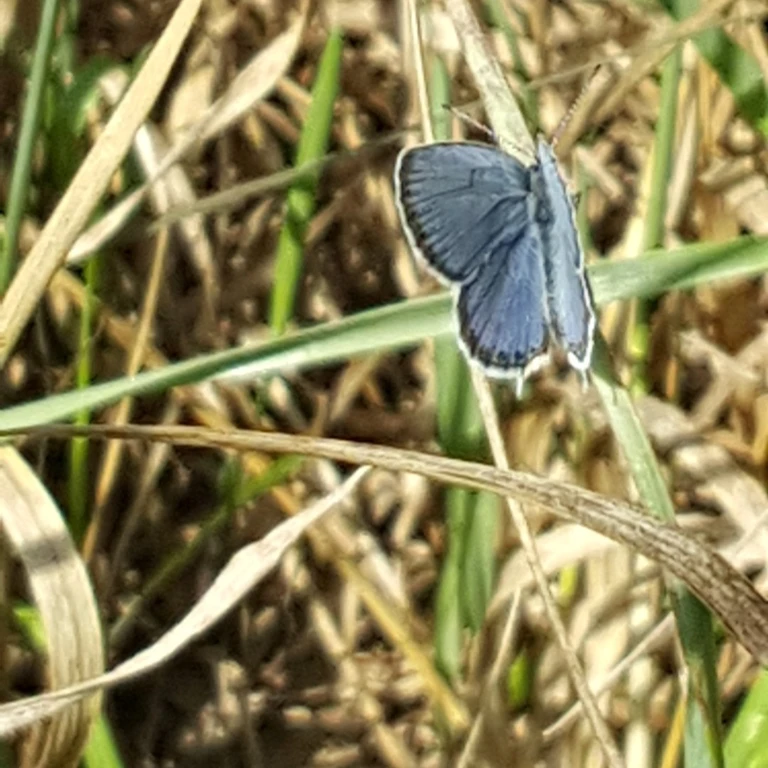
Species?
Cupido argiades (also Elkalyce argiades)
